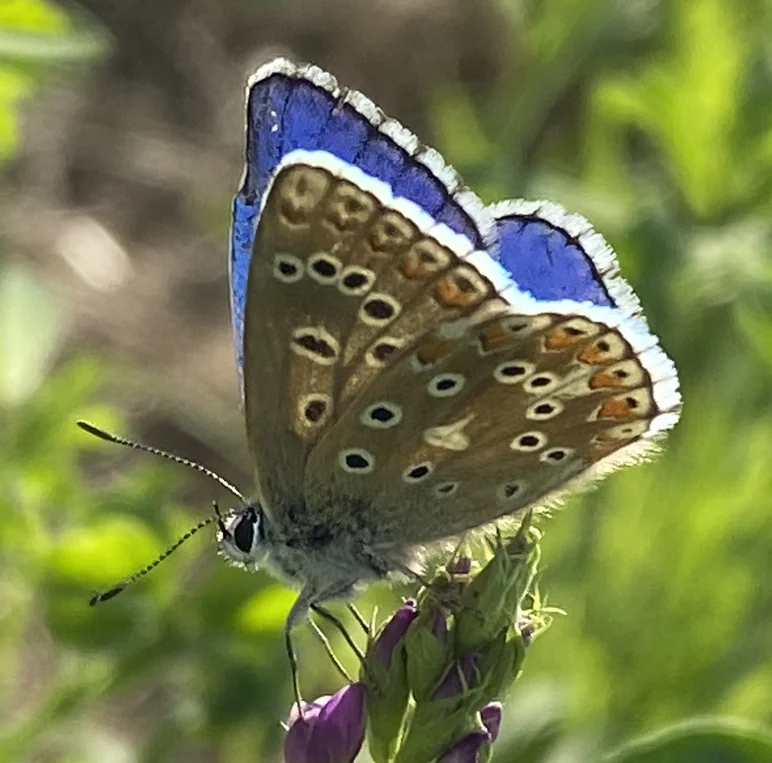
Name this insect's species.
Lysandra bellargus
